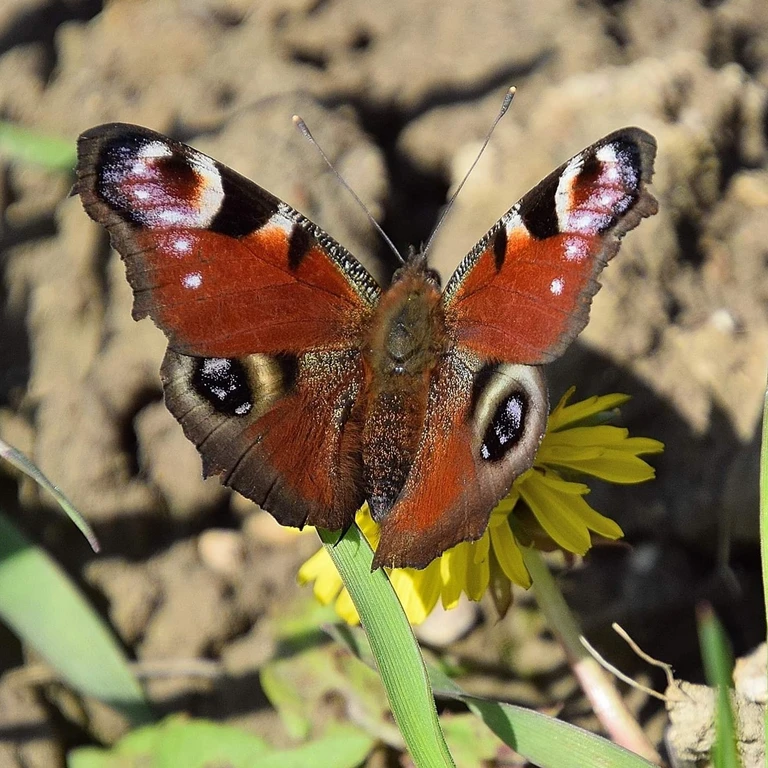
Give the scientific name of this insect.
Aglais io
